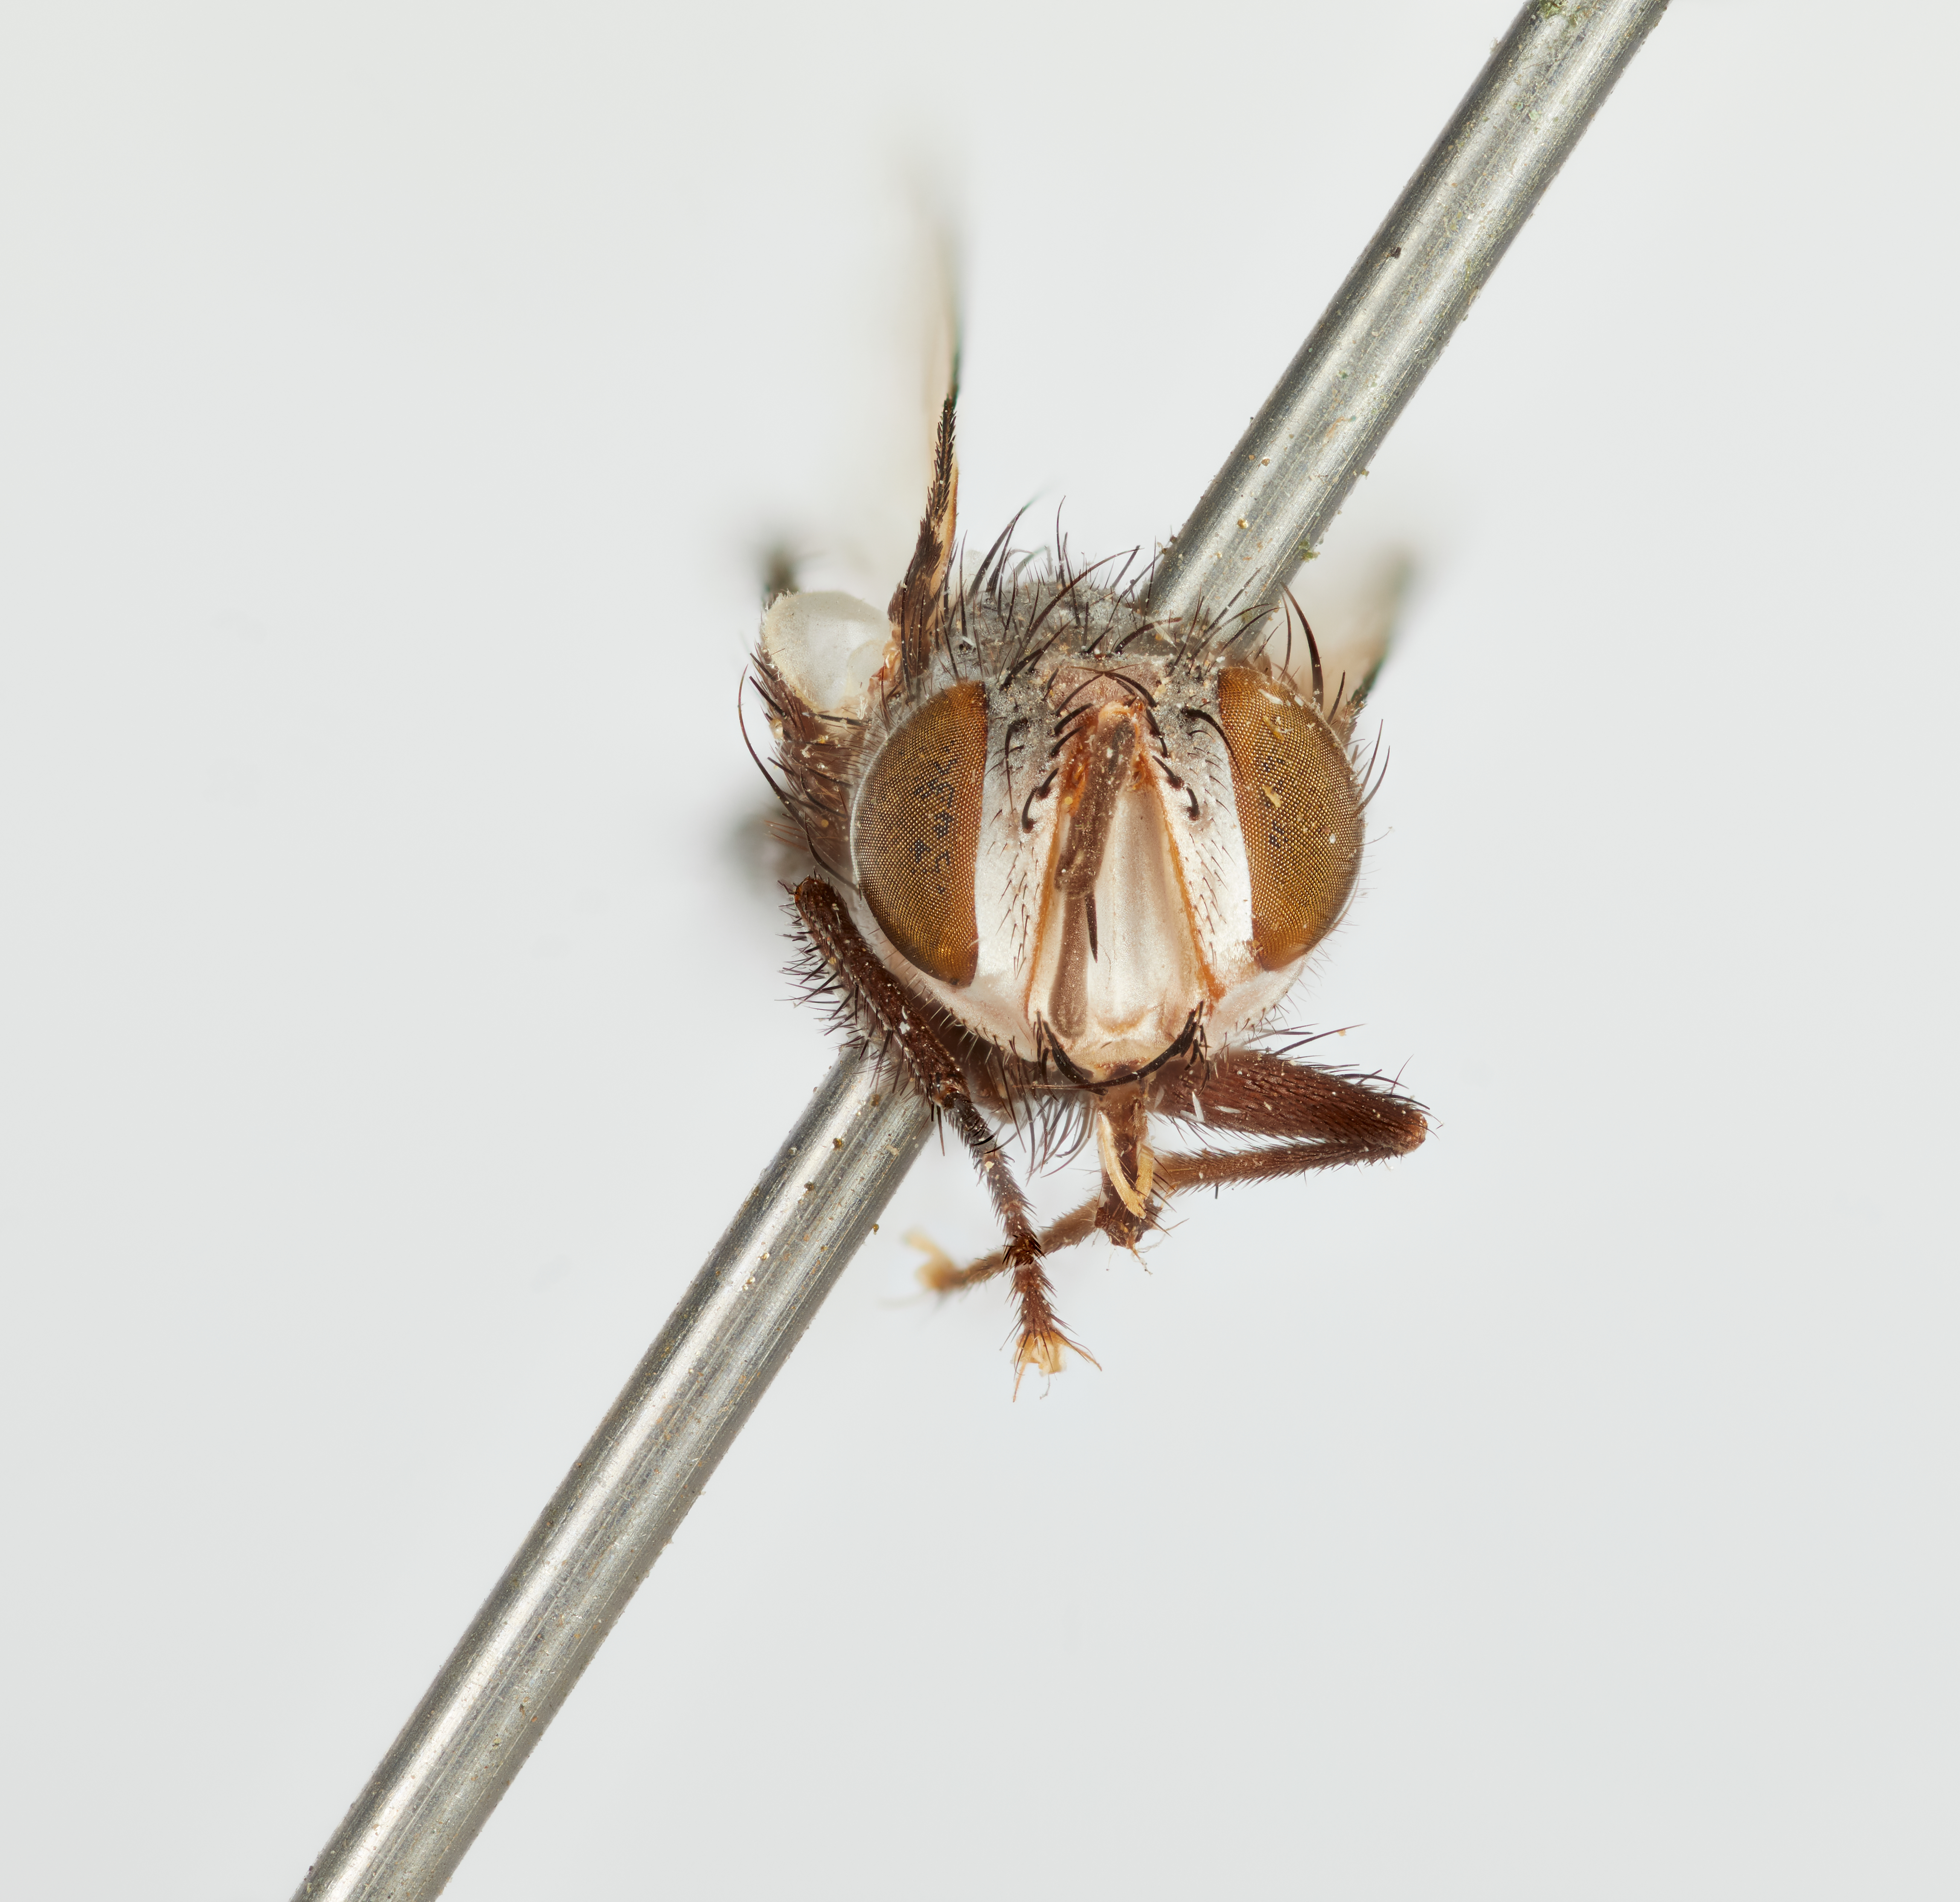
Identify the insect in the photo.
Metaplagia occidentalis
